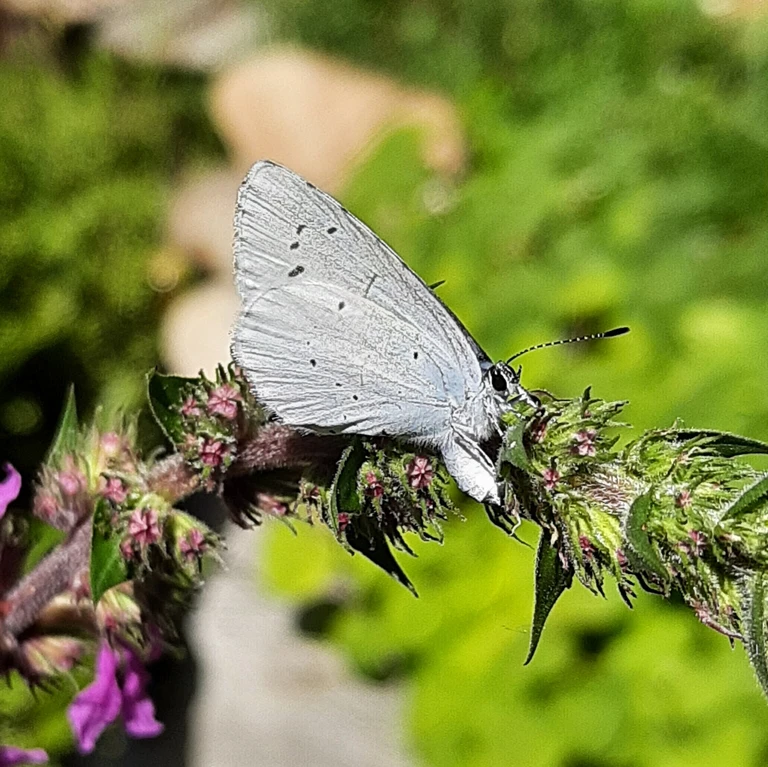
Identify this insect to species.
Celastrina argiolus
